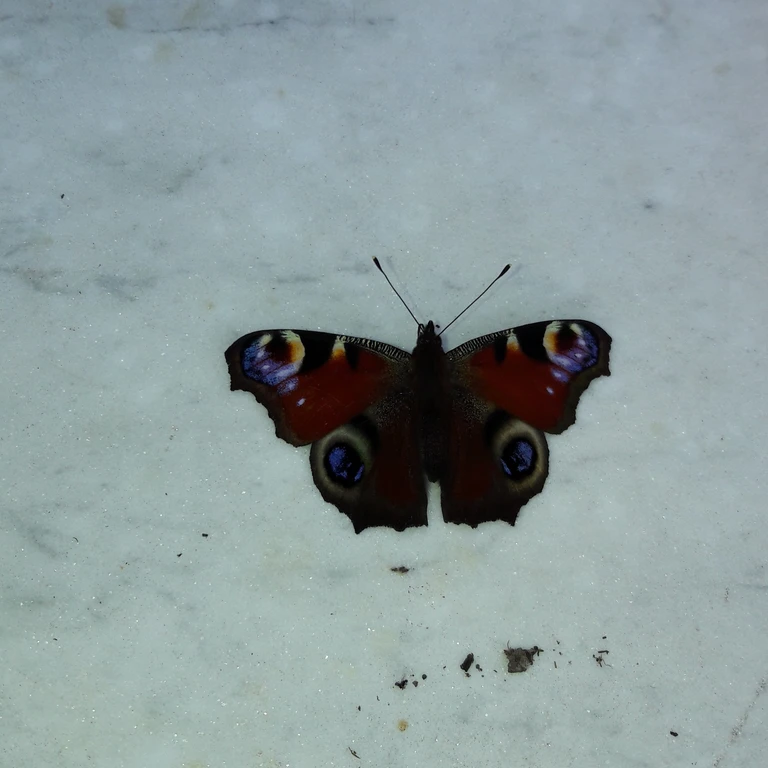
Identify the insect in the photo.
Aglais io
